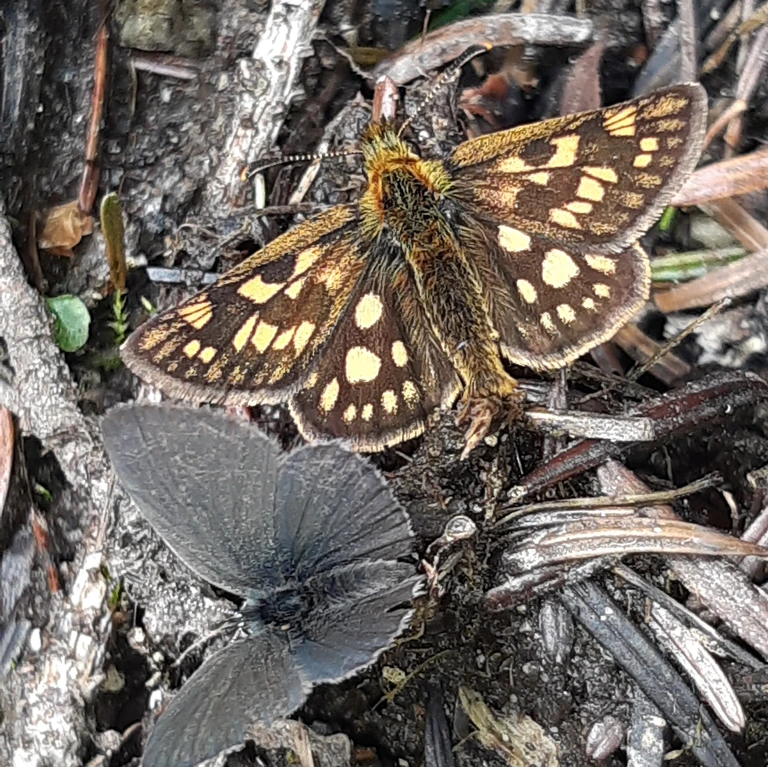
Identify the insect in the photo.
Carterocephalus palaemon
